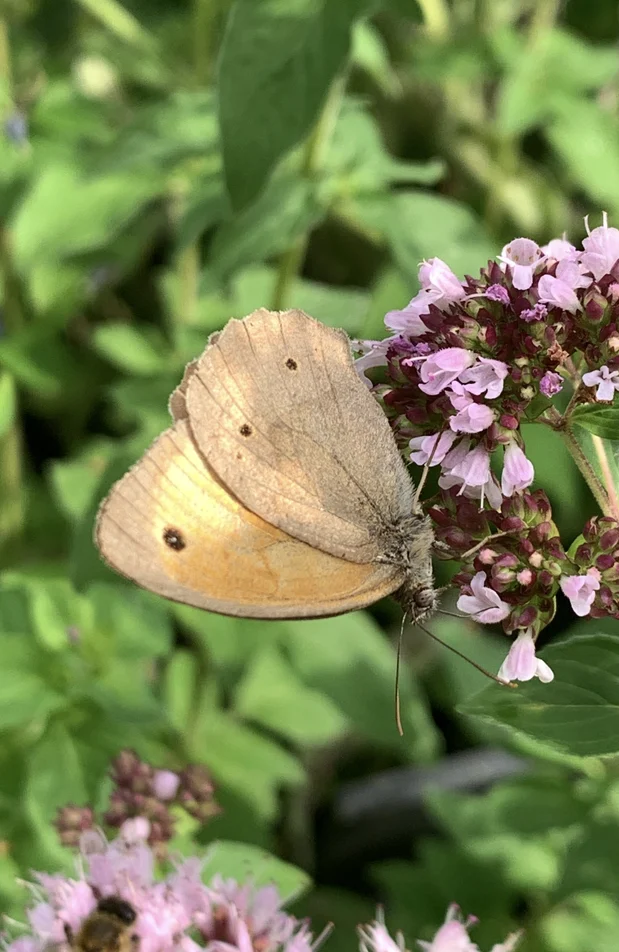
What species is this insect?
Maniola jurtina
